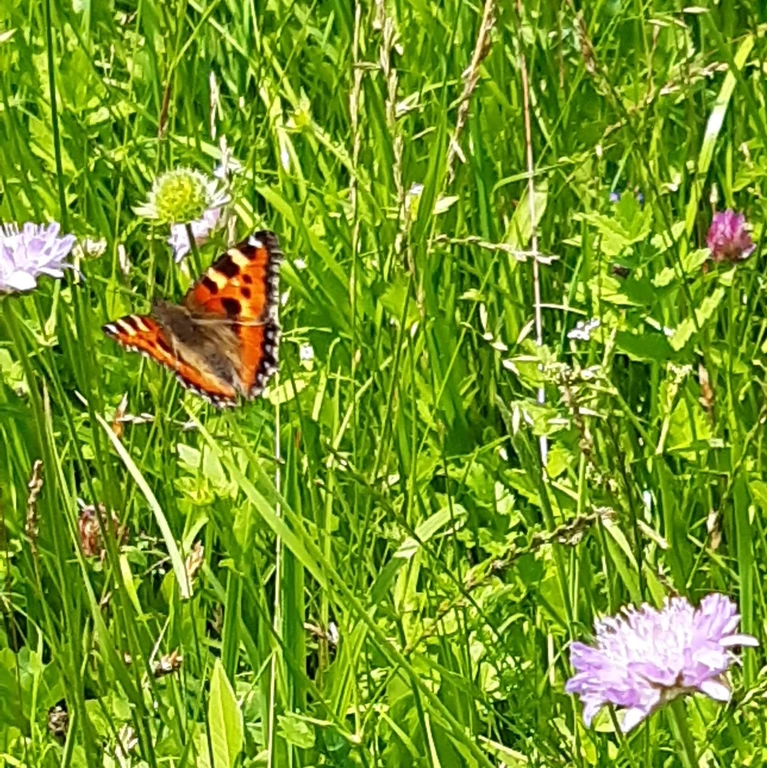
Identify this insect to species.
Aglais urticae
